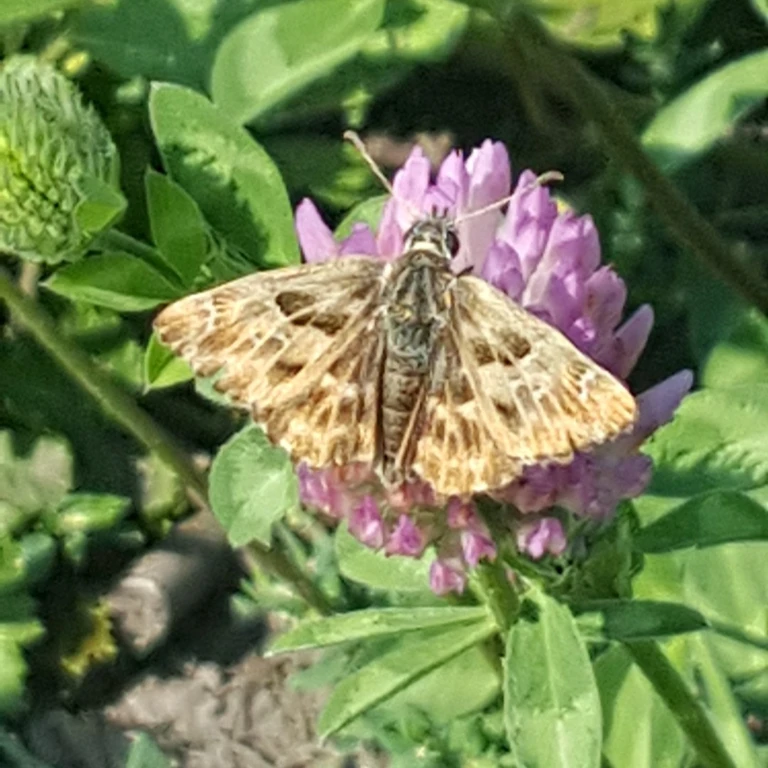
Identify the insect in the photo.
Carcharodus alceae
